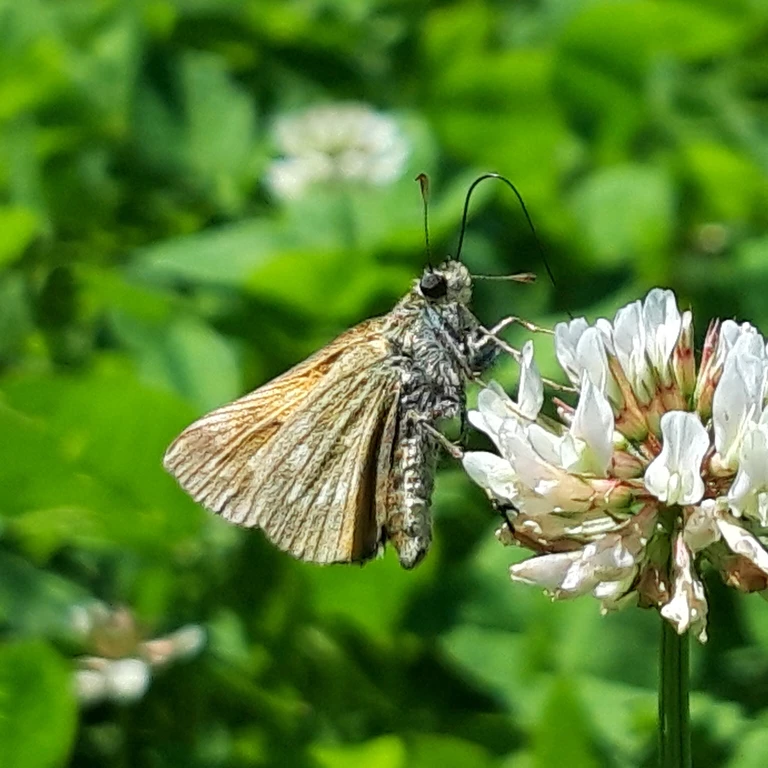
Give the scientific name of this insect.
Ochlodes sylvanus (also Ochlodes venata)
